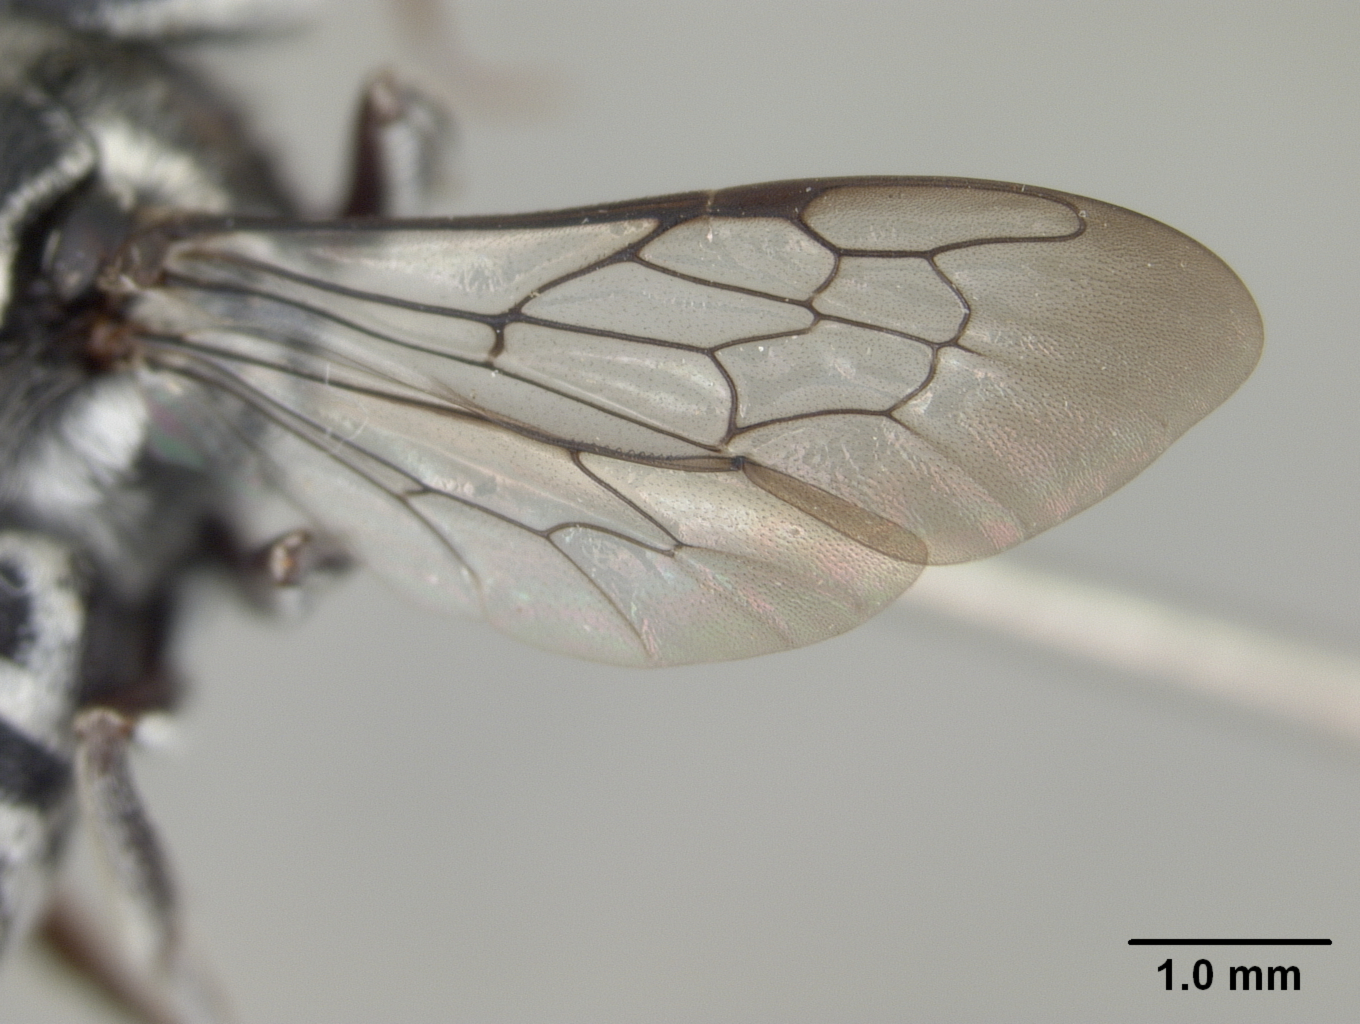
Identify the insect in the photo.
Coelioxys nitidiscutellaris
